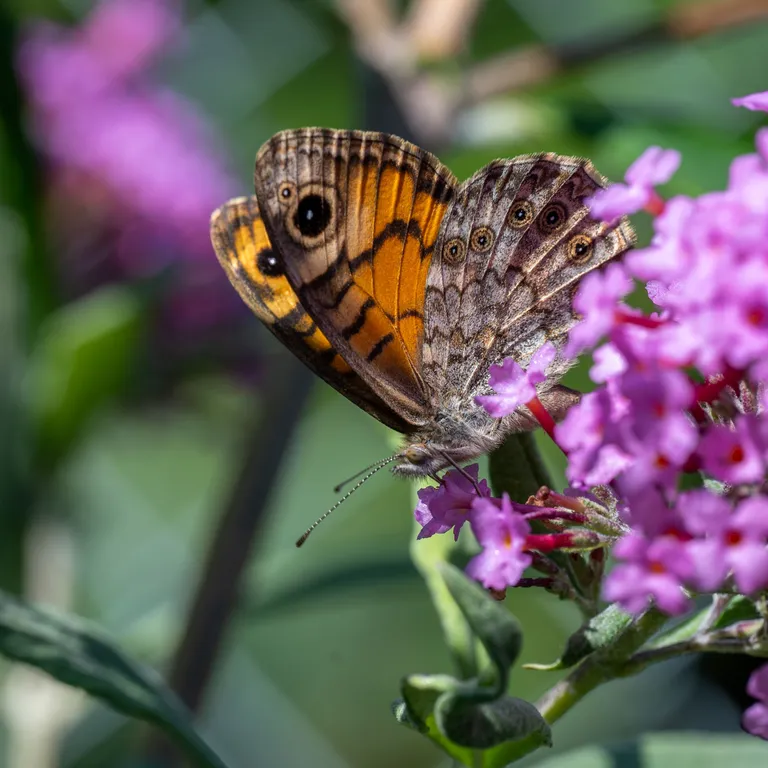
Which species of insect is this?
Lasiommata megera (also Pararge megera)
